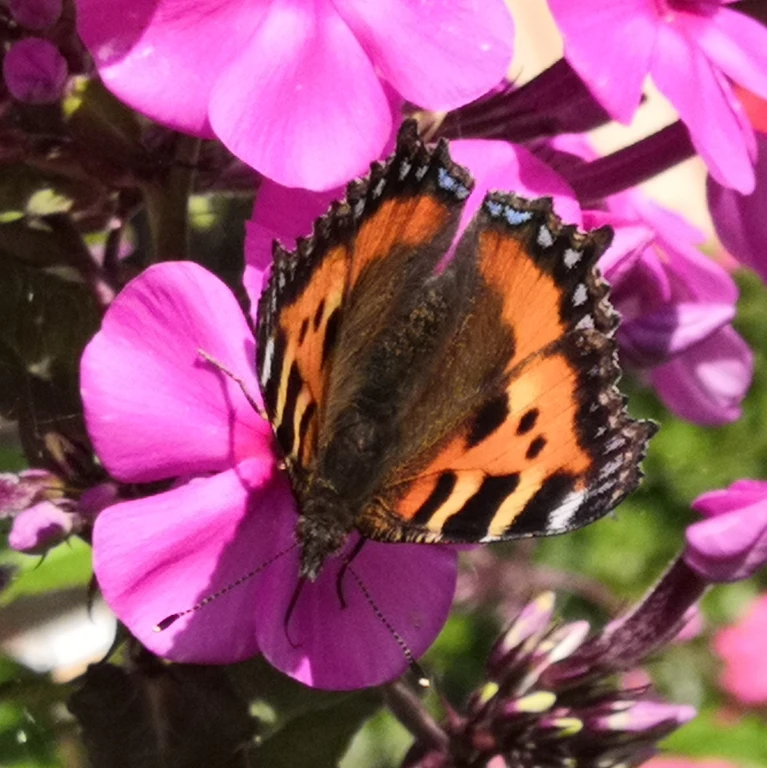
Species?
Aglais urticae
